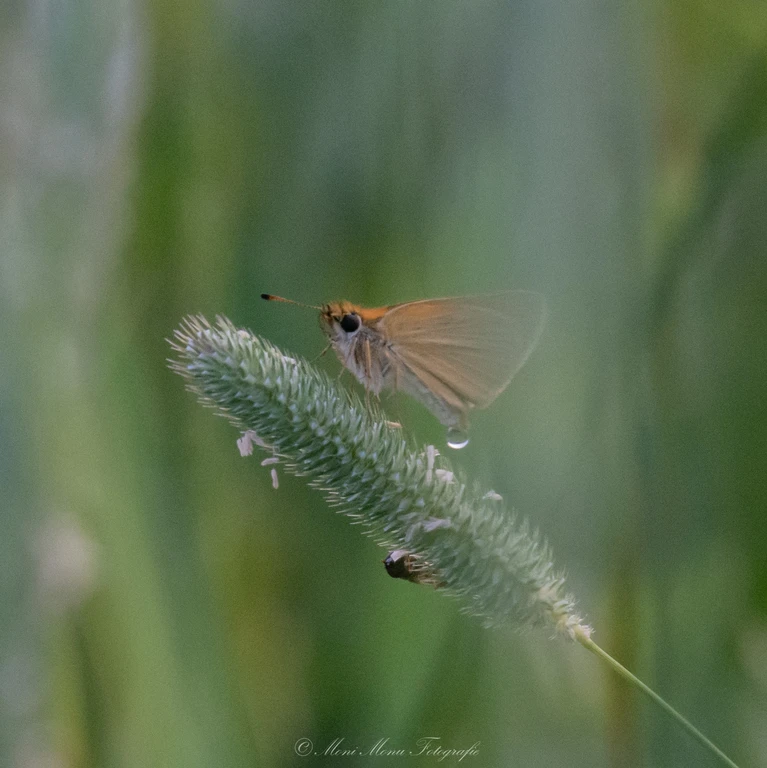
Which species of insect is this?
Thymelicus lineola
